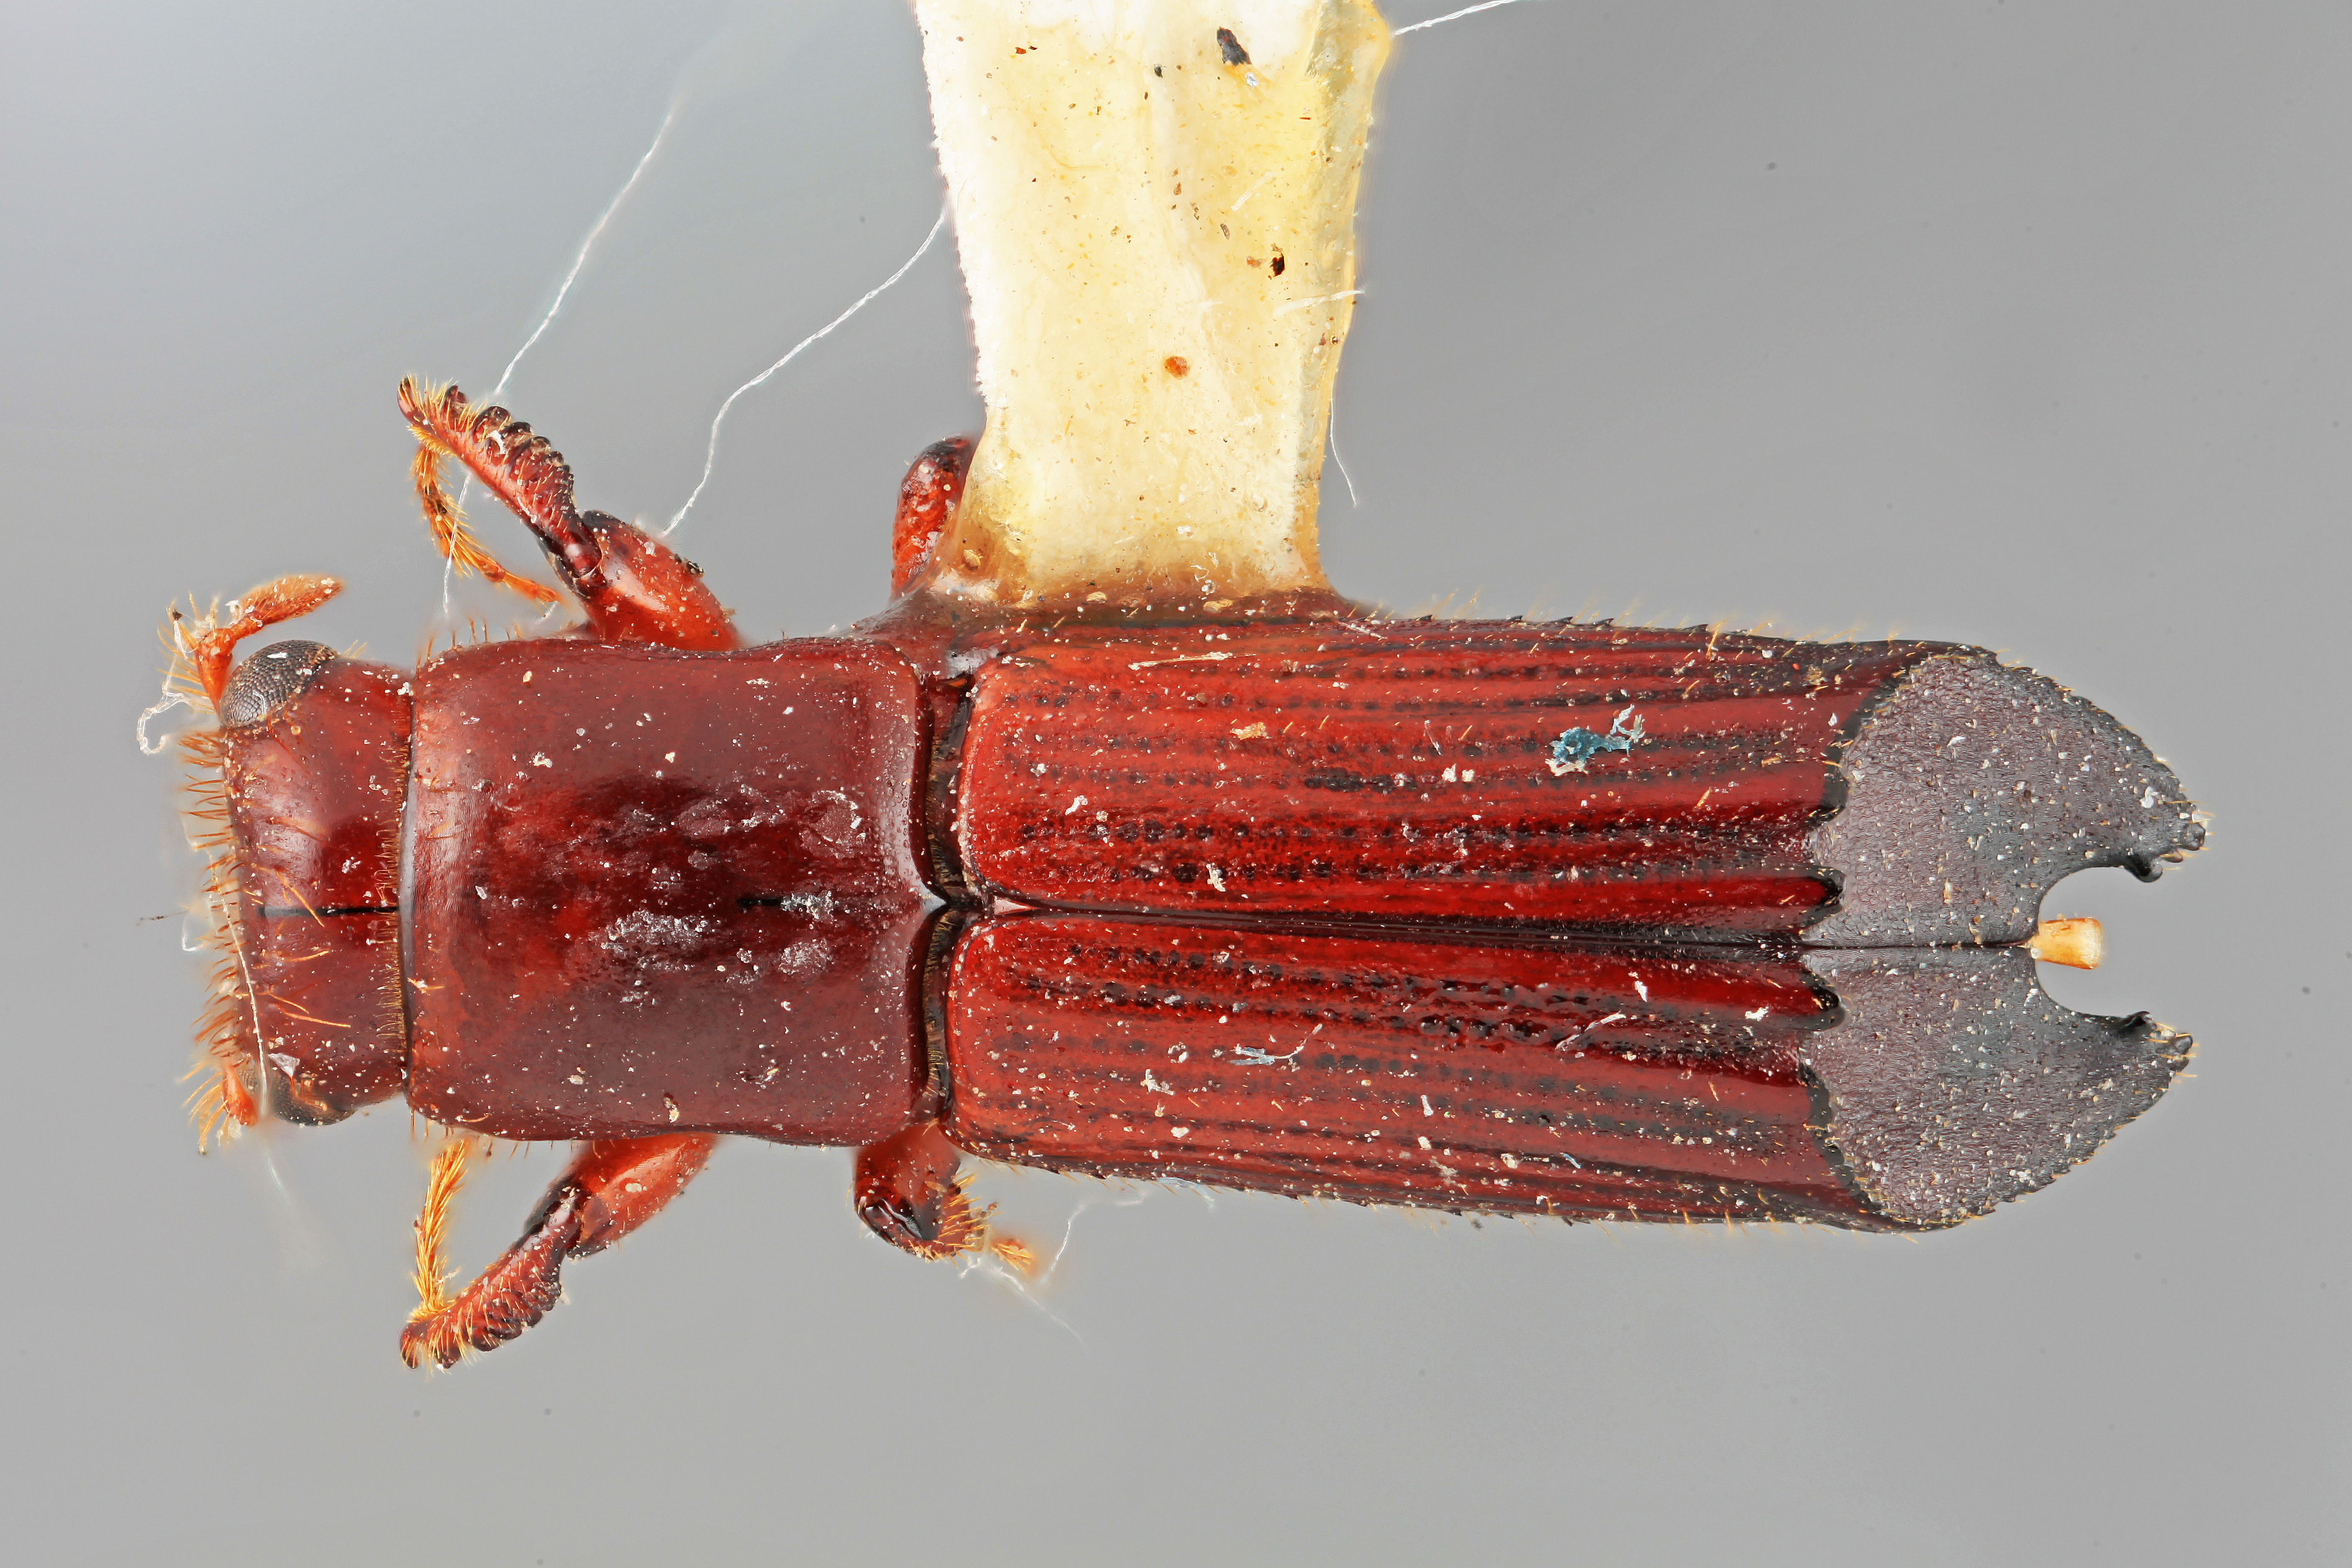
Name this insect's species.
Neotrachyostus obliquus
